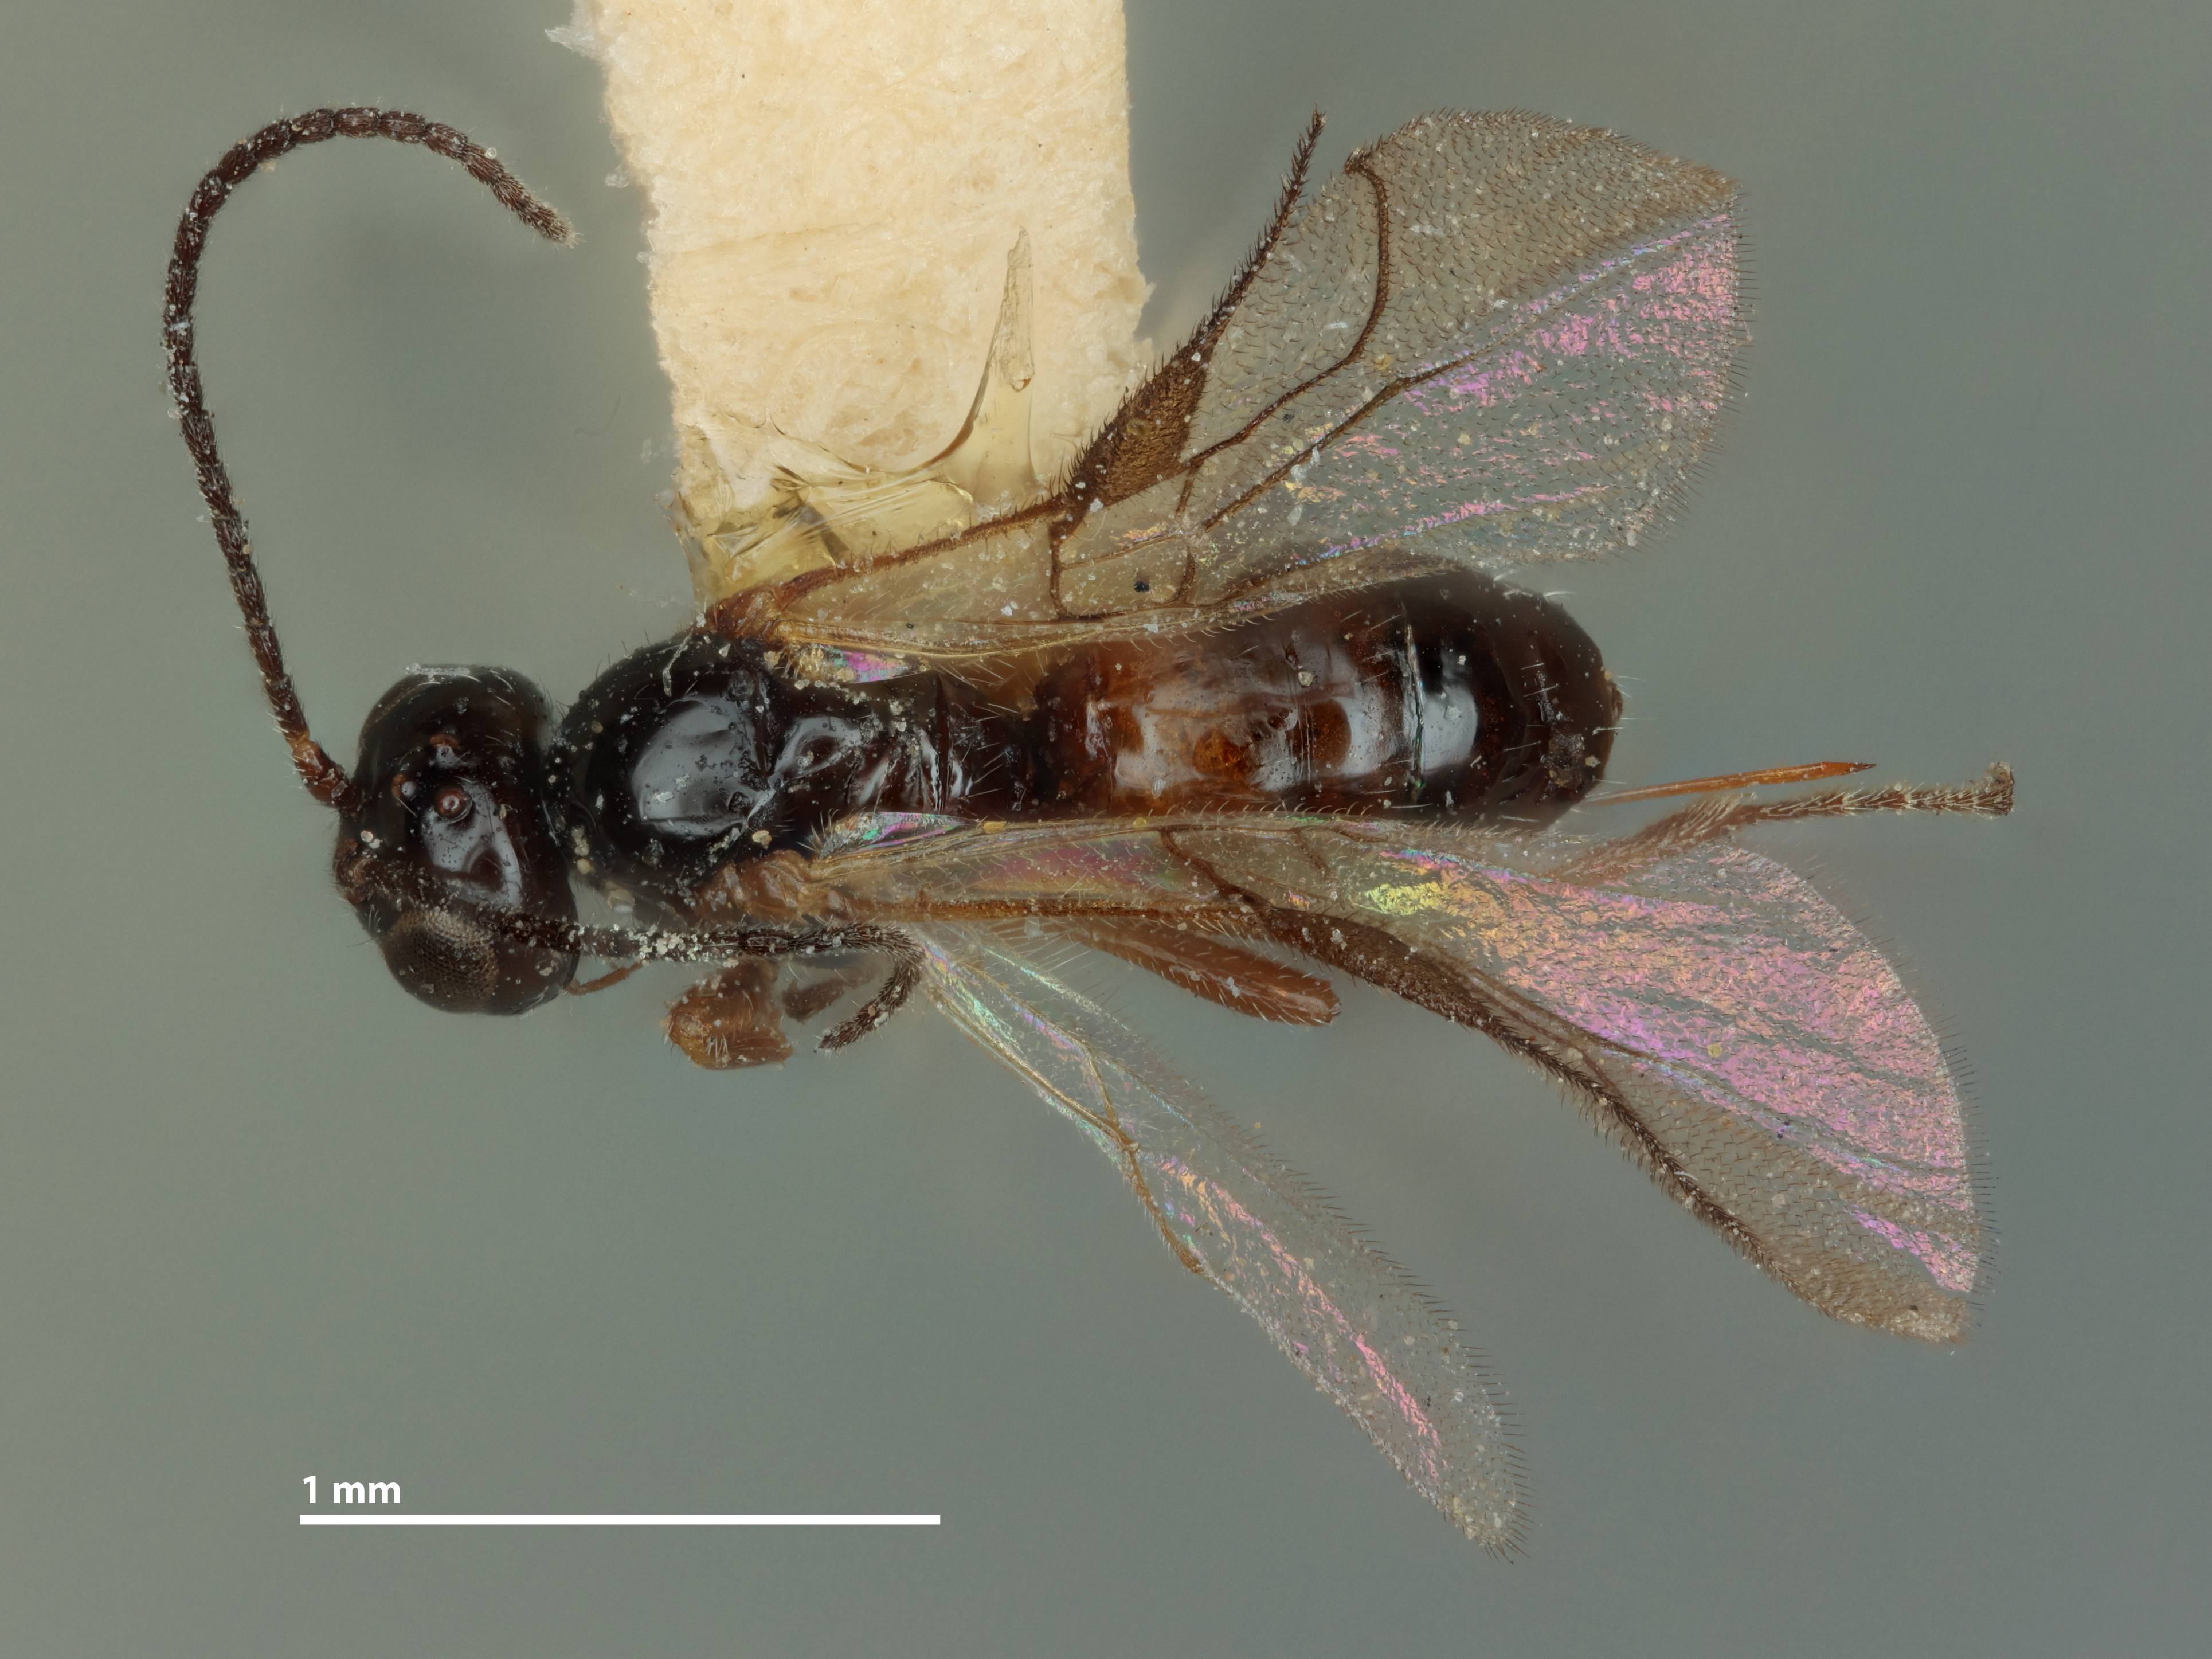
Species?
Opius hagermanicus
